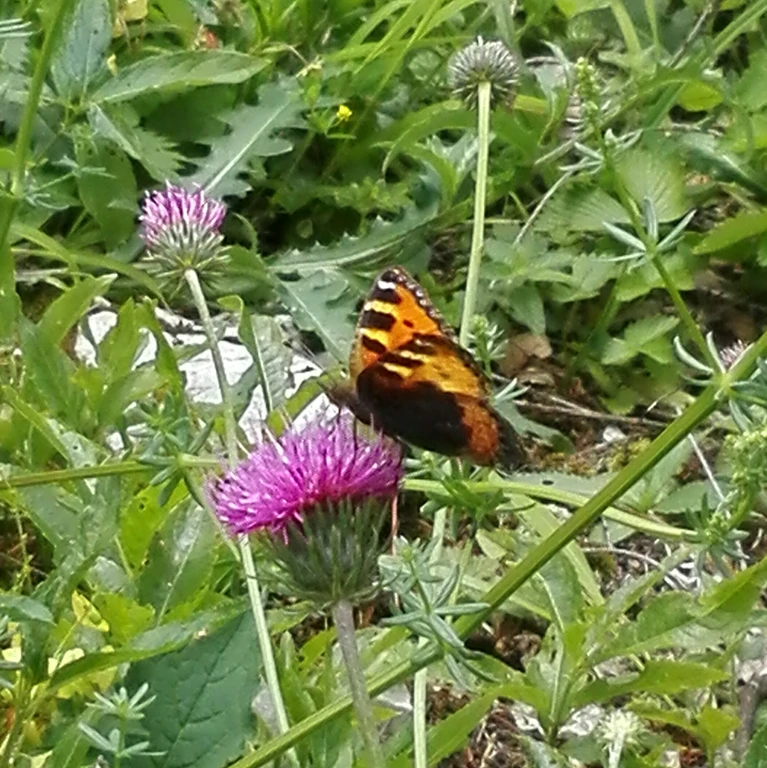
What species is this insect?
Aglais urticae
